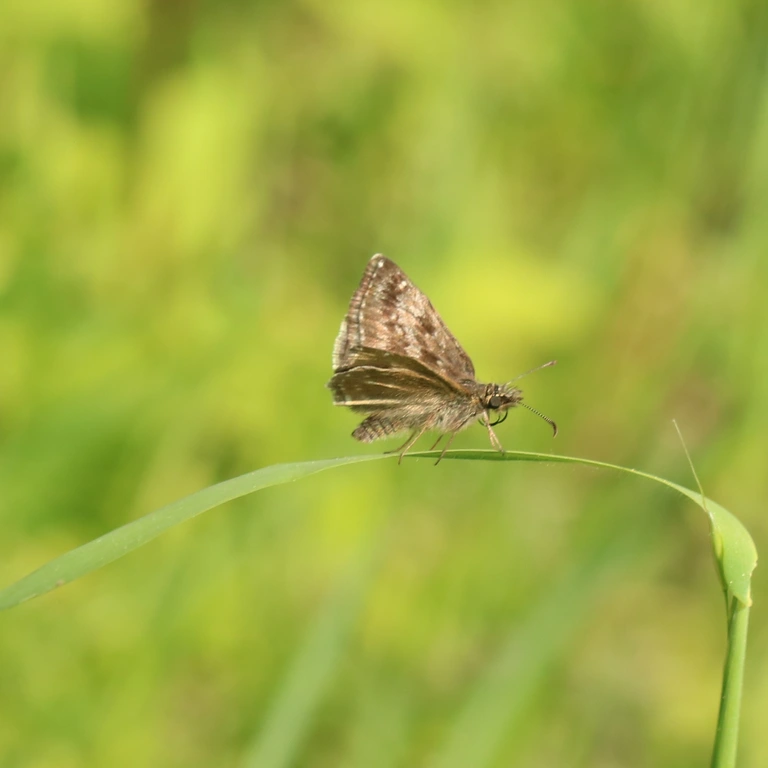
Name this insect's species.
Erynnis tages
